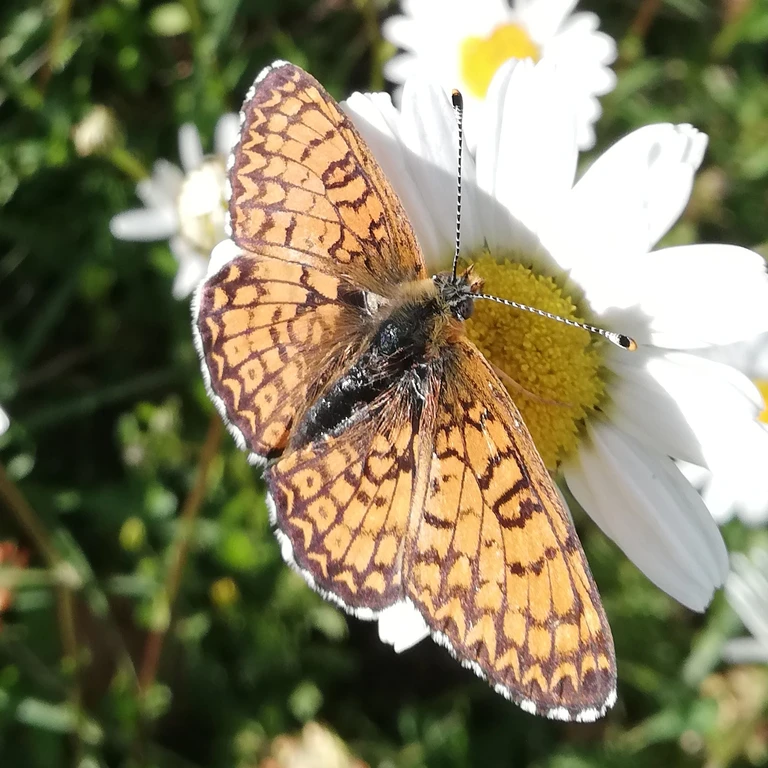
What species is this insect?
Melitaea cinxia
